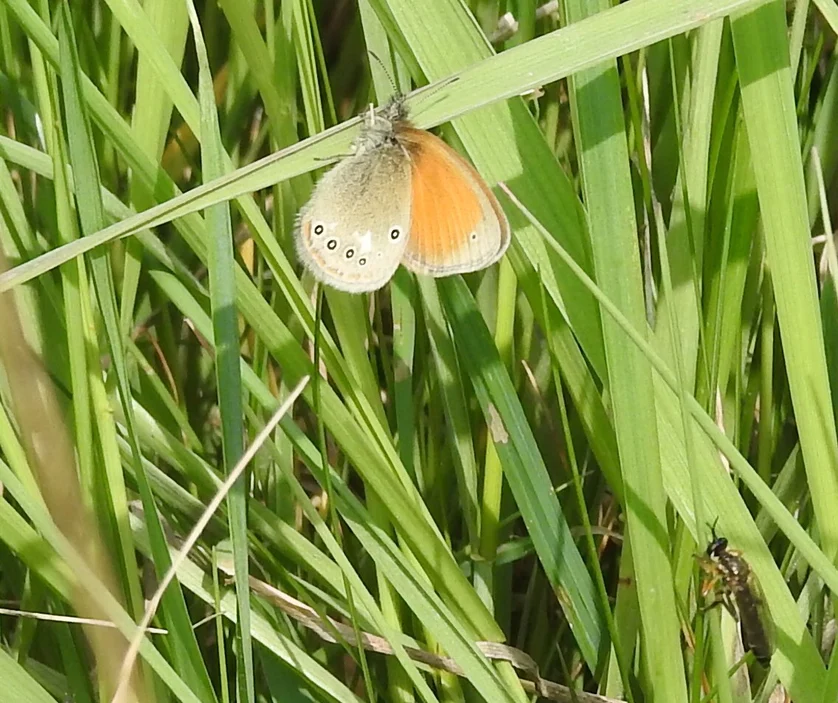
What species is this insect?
Coenonympha glycerion (also Coenonympha iphis)
